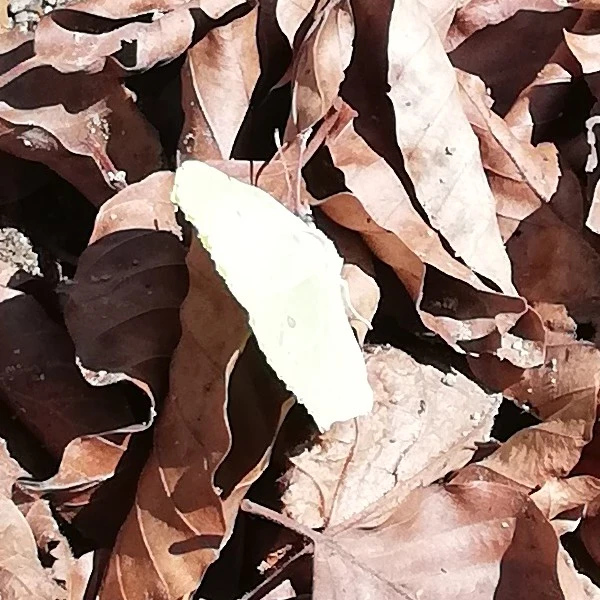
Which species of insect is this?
Gonepteryx rhamni
